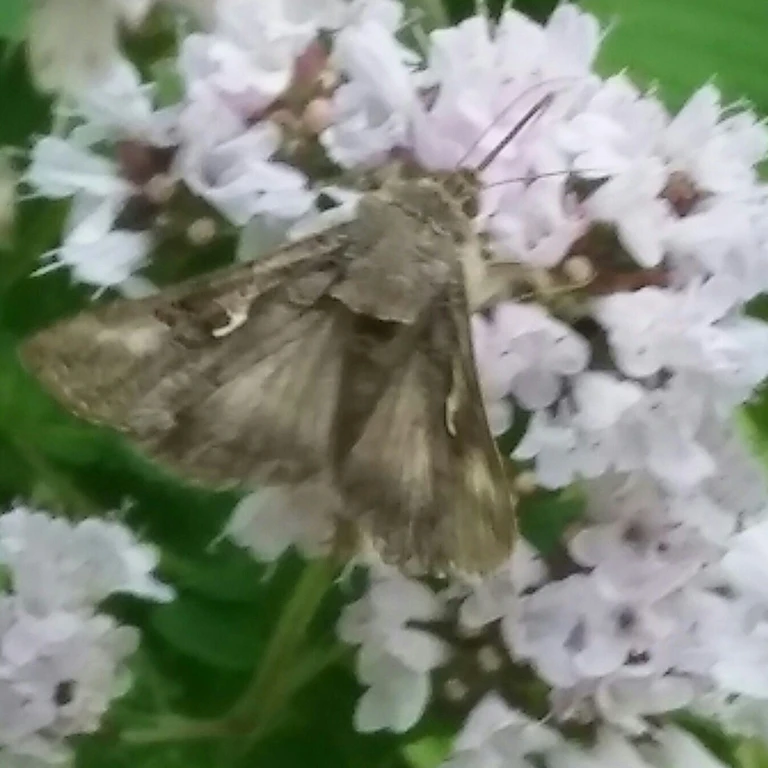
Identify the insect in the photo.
Autographa gamma
